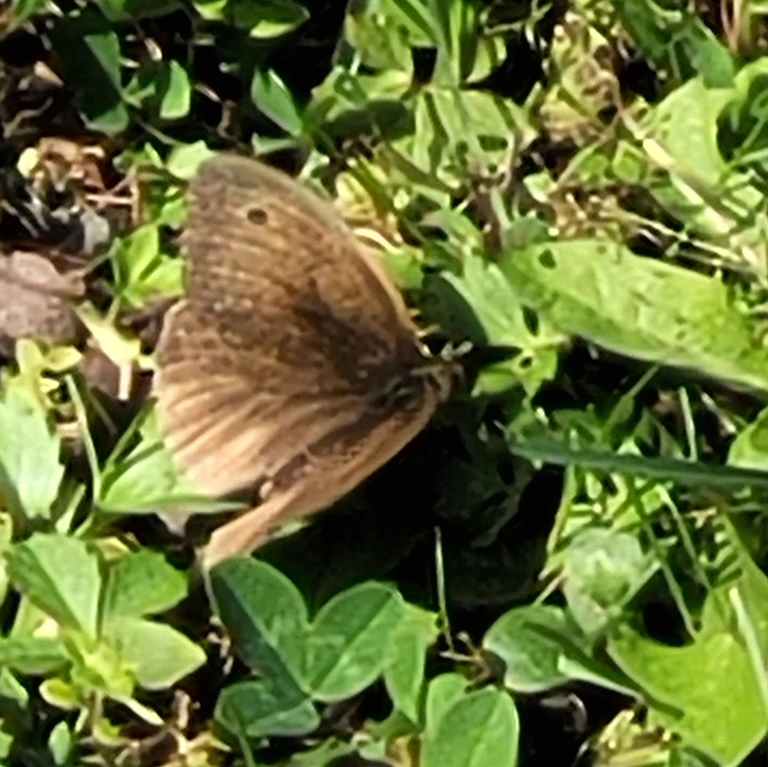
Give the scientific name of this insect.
Maniola jurtina
